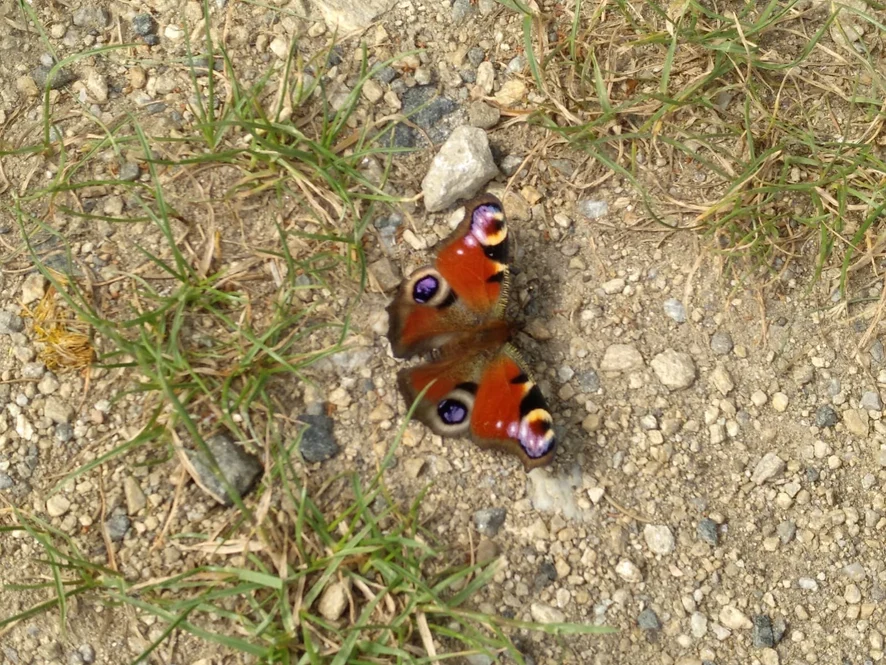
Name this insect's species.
Aglais io
